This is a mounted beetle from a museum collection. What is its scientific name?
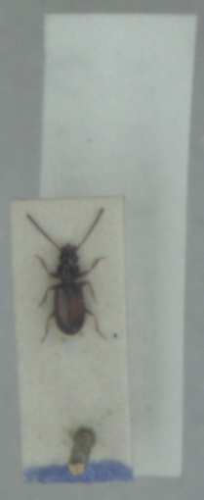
Perileptus areolatus
